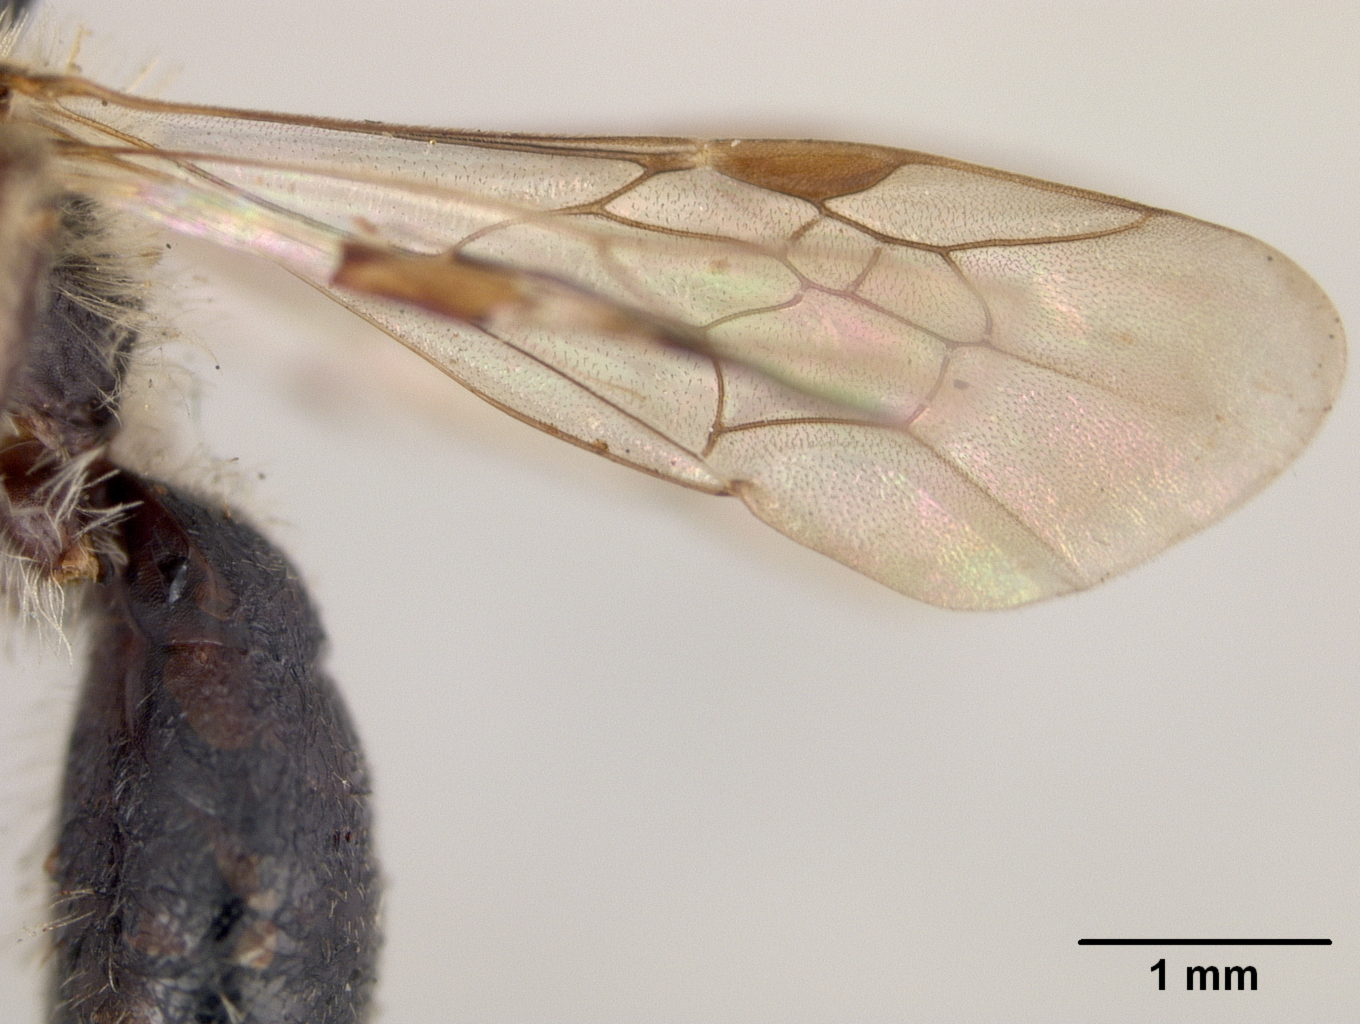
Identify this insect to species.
Andrena candidiformis
